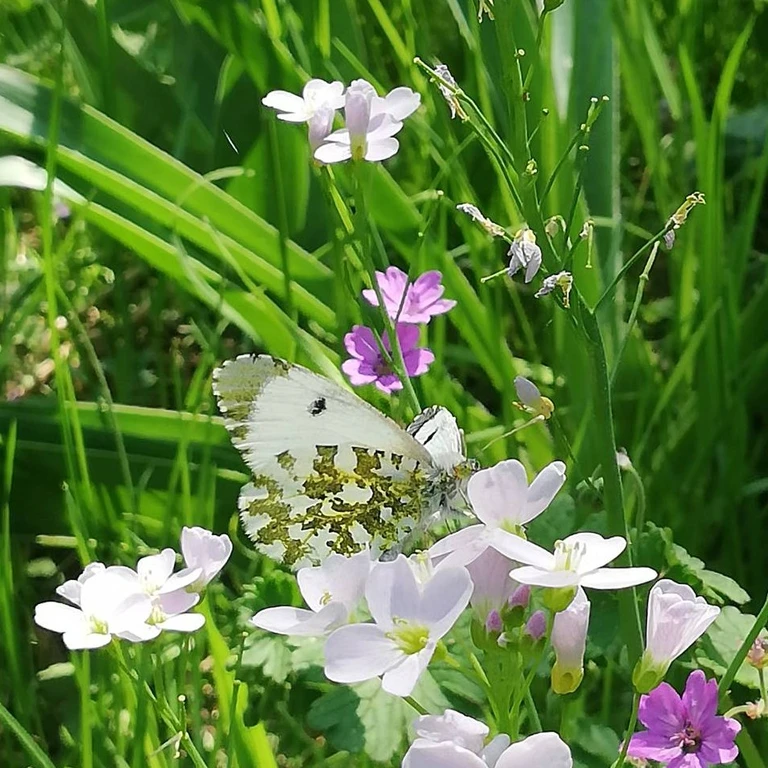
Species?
Anthocharis cardamines
